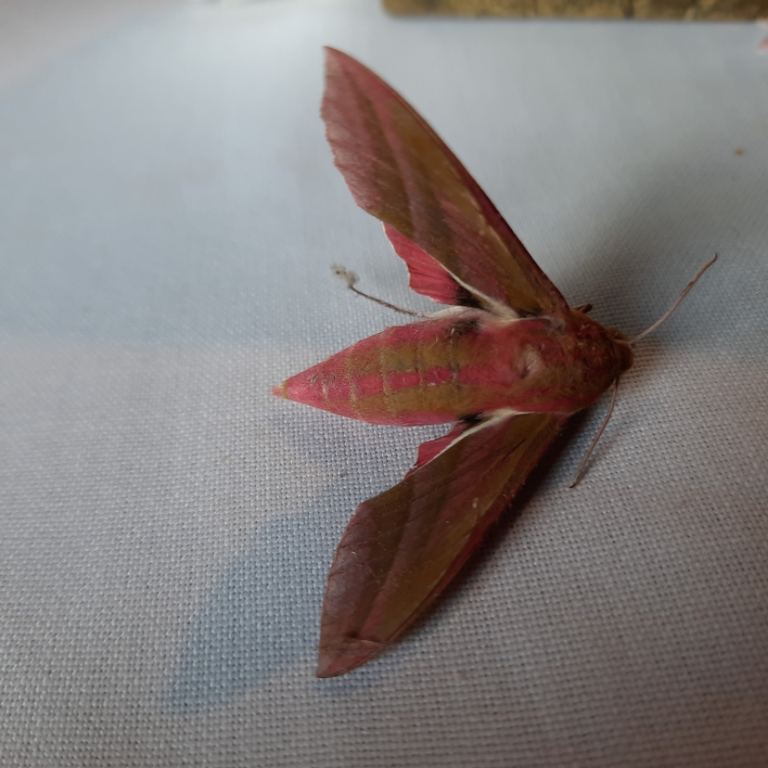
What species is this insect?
Deilephila elpenor
